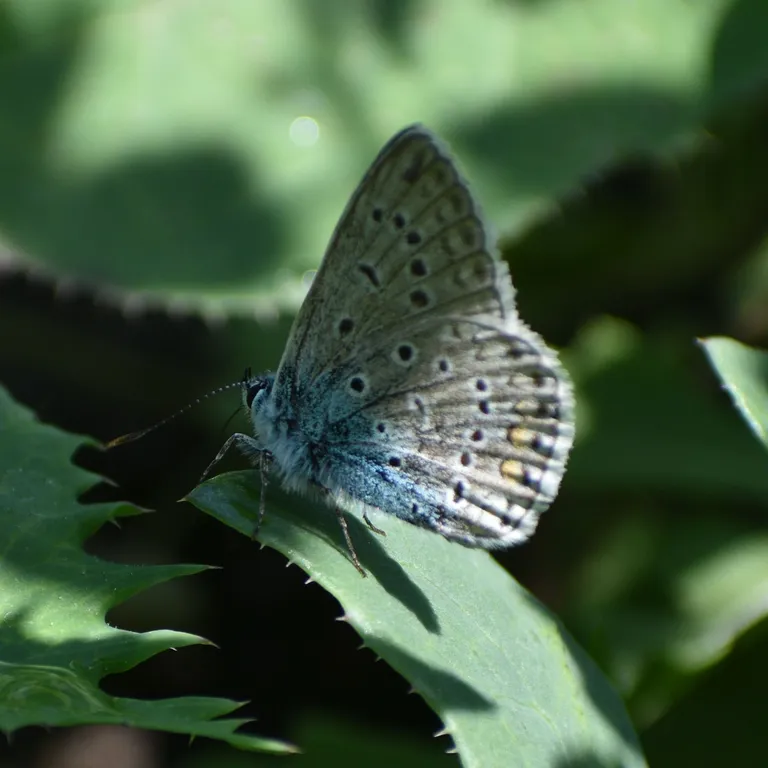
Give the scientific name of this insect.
Polyommatus icarus
